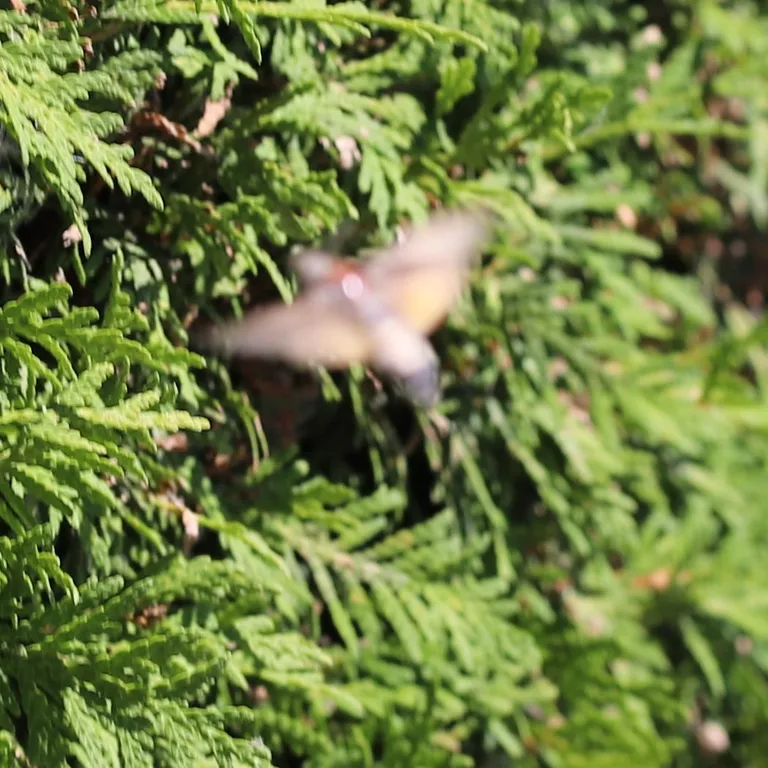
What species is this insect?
Macroglossum stellatarum
